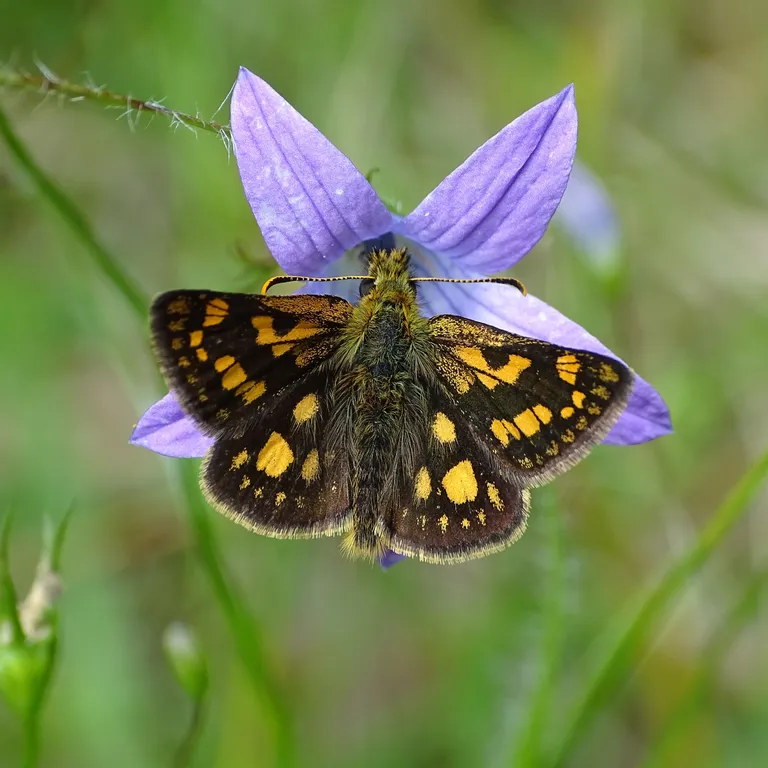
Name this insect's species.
Carterocephalus palaemon
